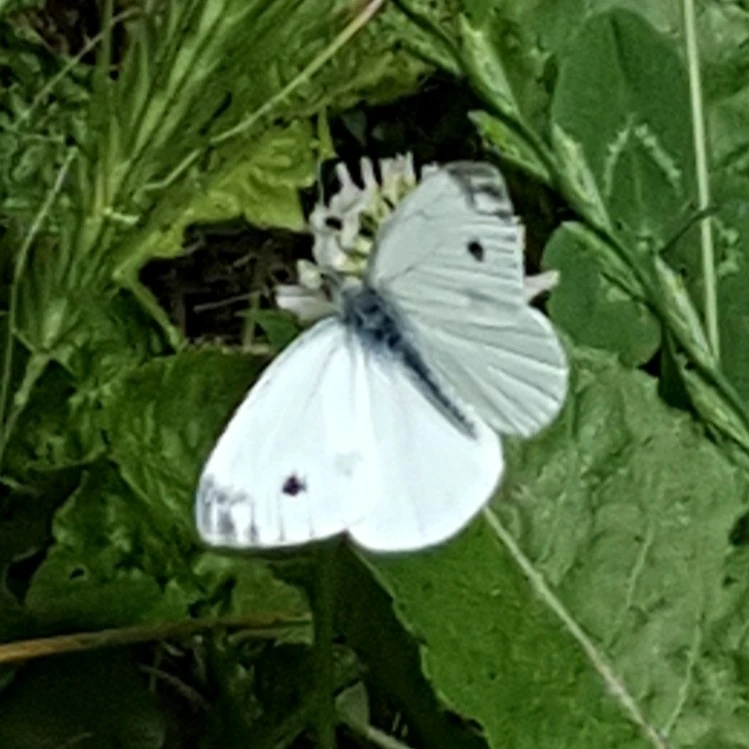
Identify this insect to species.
Pieris napi
